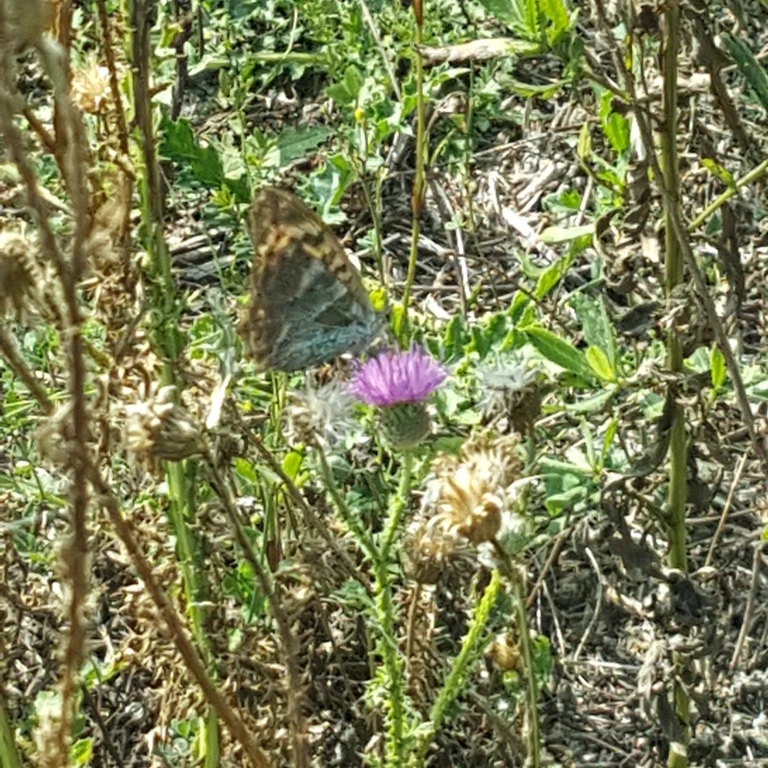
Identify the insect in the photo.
Argynnis paphia
